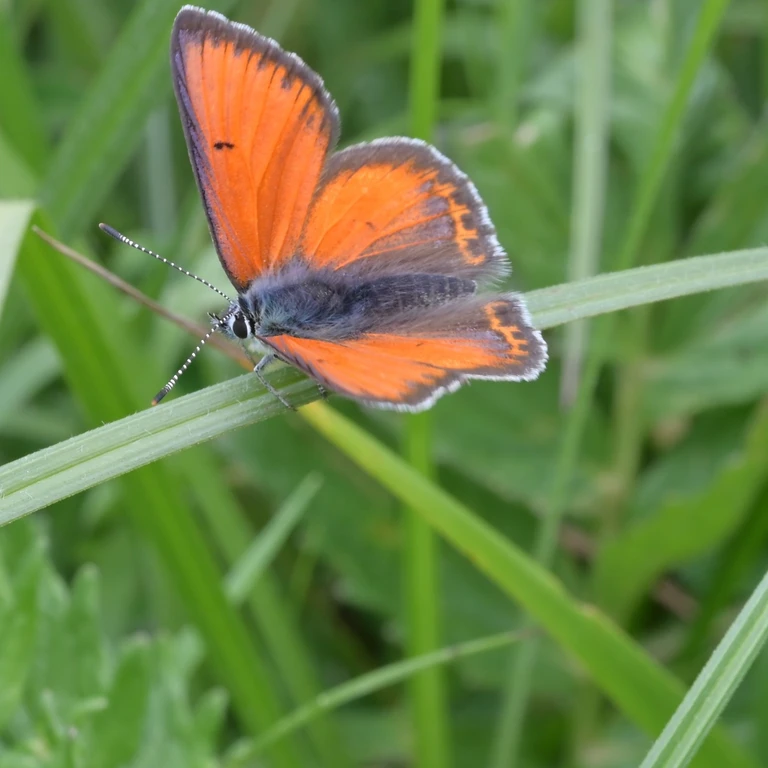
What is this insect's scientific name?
Lycaena hippothoe (also Palaeochrysophanus hippothoe)
